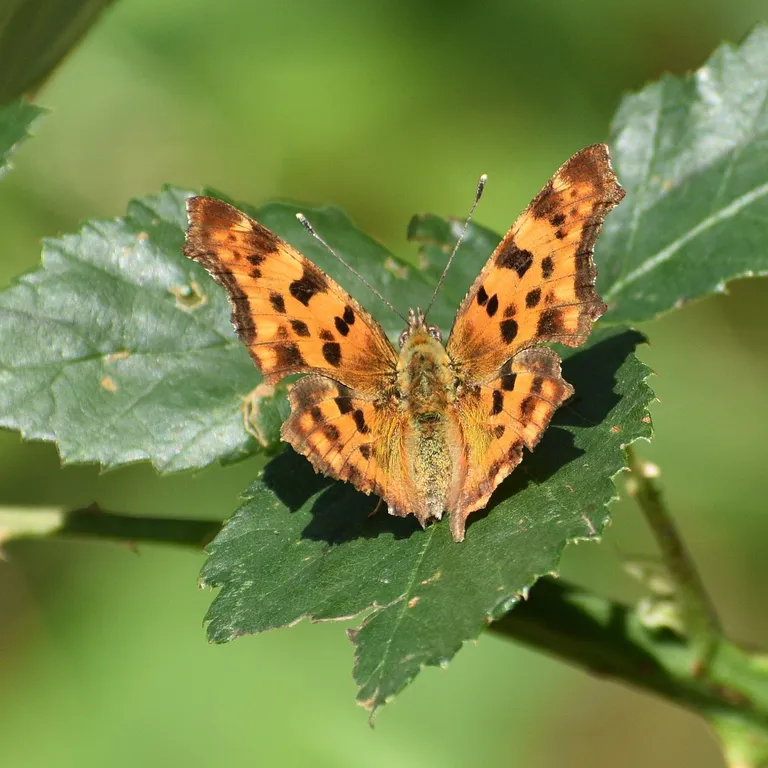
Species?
Polygonia c-album
